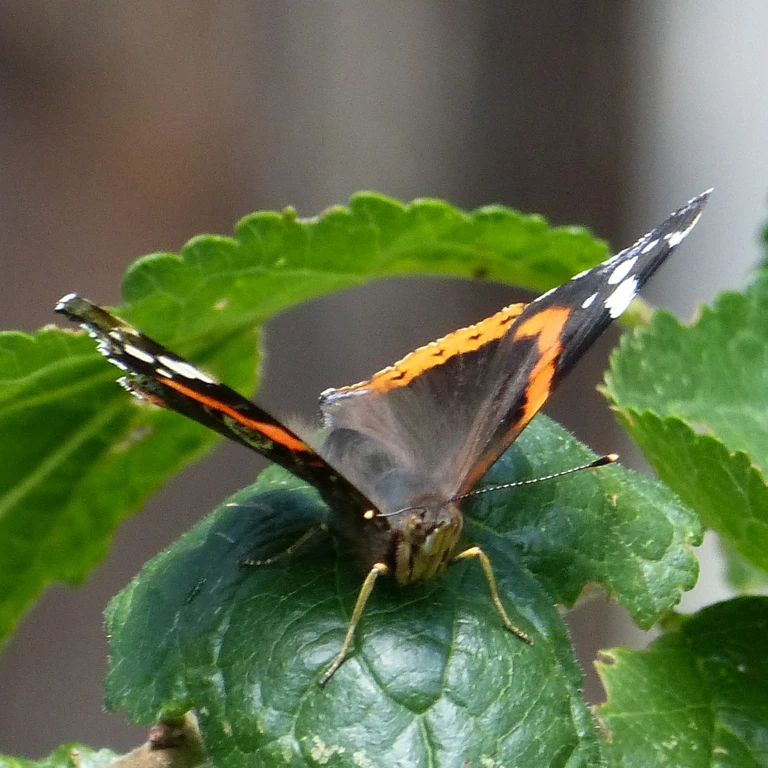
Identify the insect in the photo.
Vanessa atalanta
